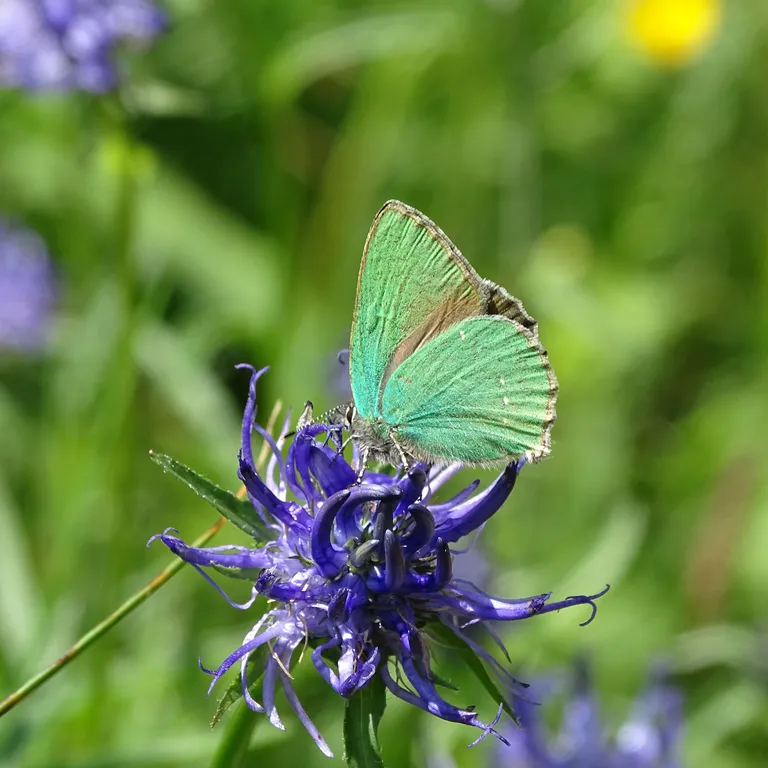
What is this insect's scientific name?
Callophrys rubi
